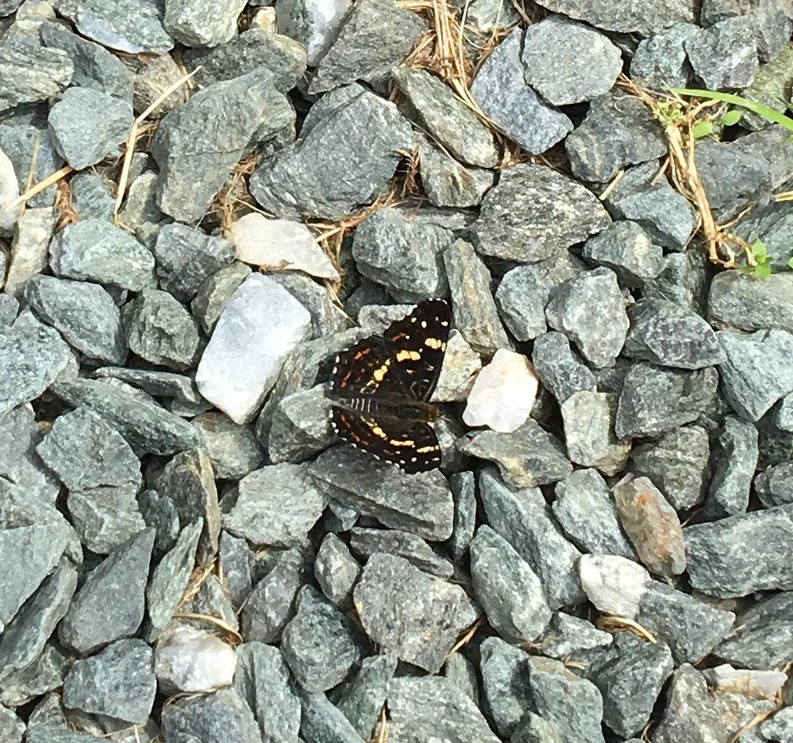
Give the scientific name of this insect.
Araschnia levana
